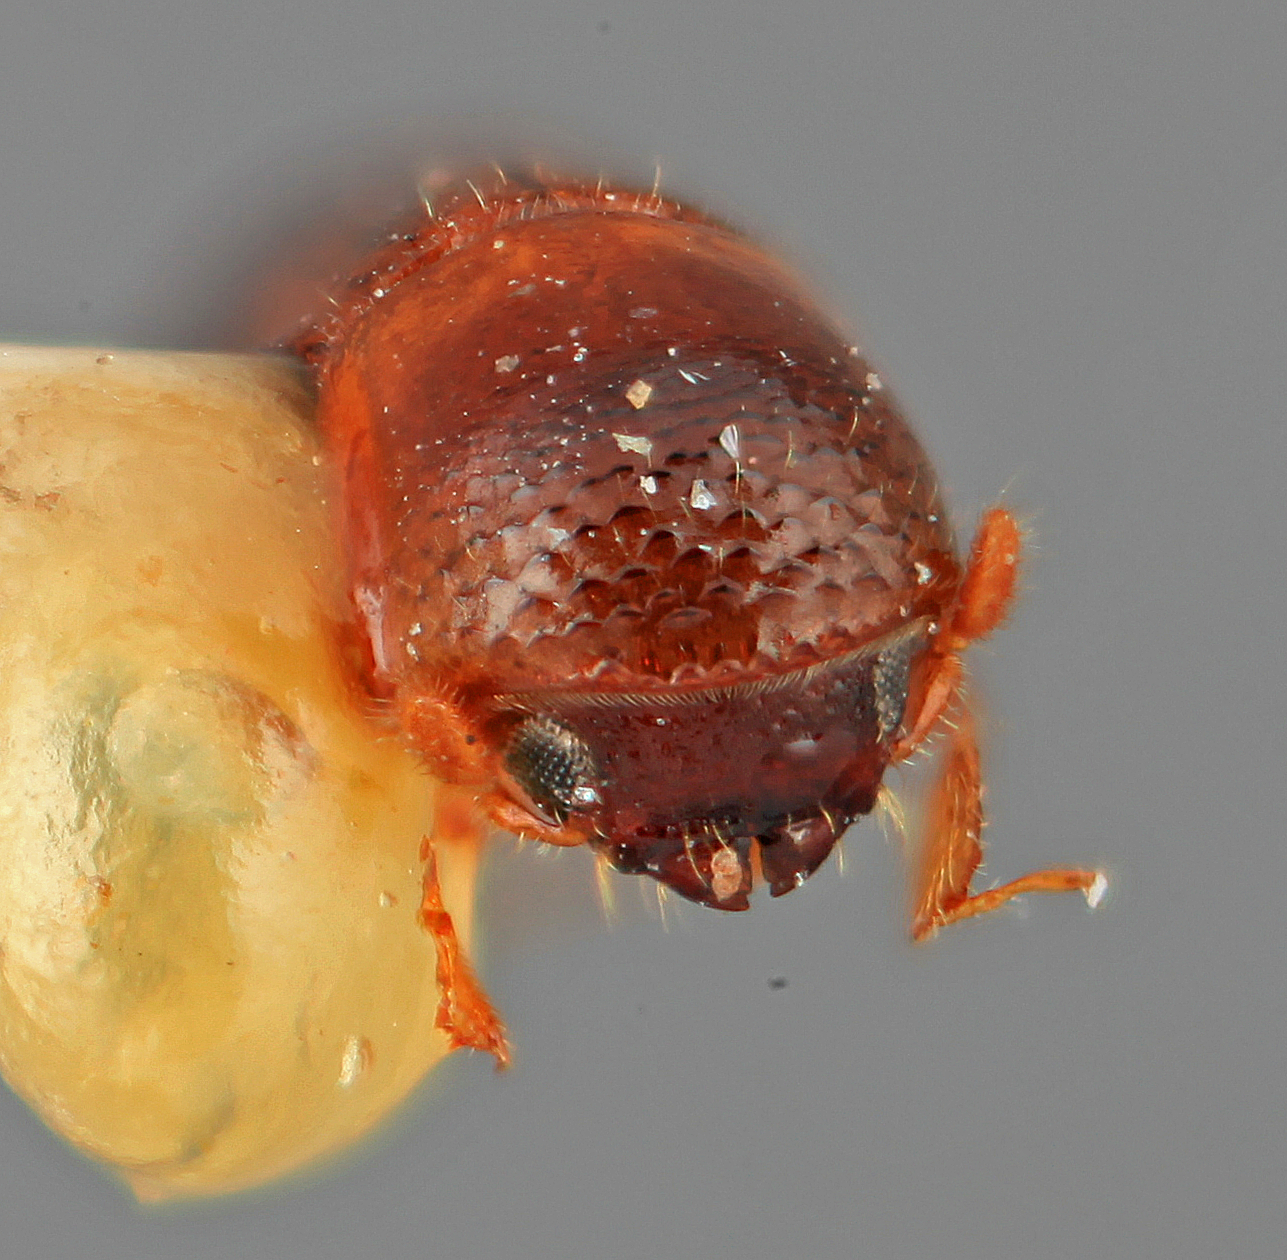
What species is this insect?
Monarthrum posticum
